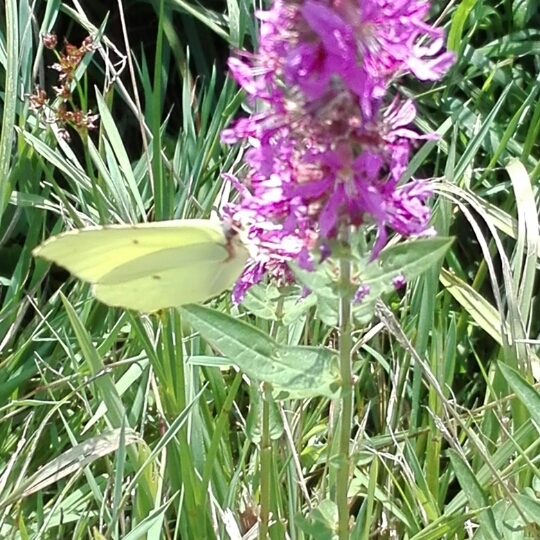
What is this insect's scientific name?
Gonepteryx rhamni
